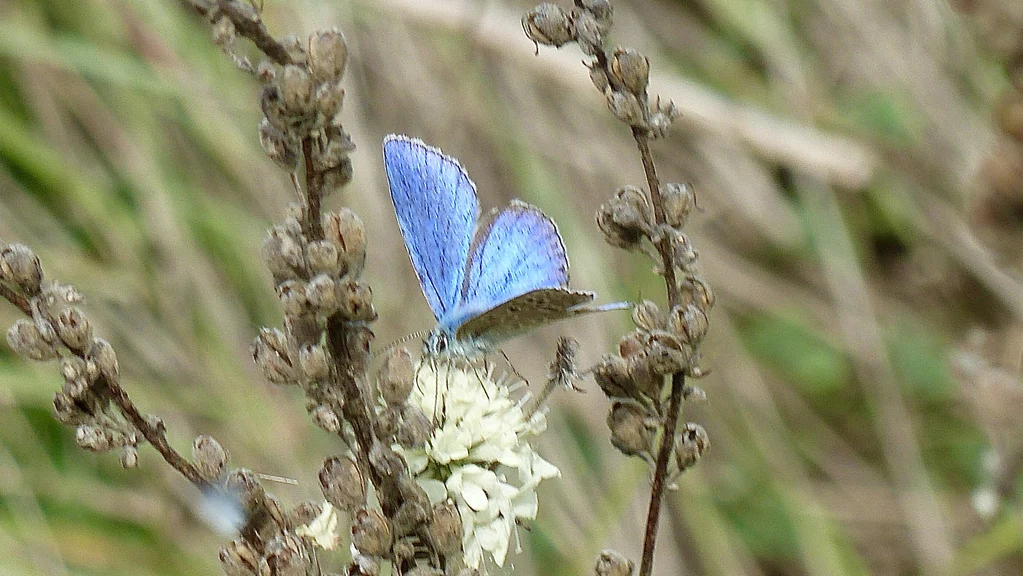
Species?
Lysandra bellargus
